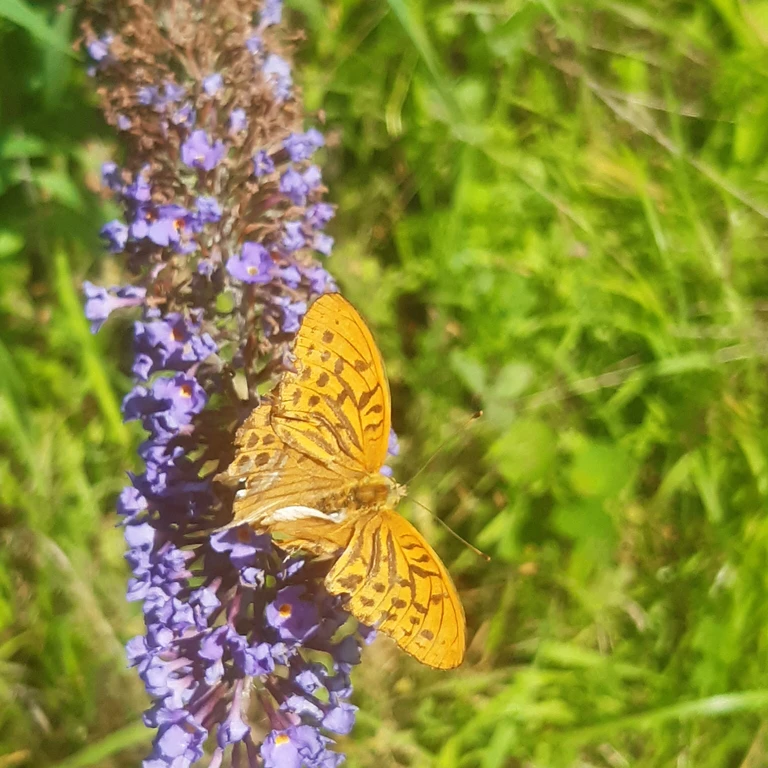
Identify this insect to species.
Argynnis paphia
